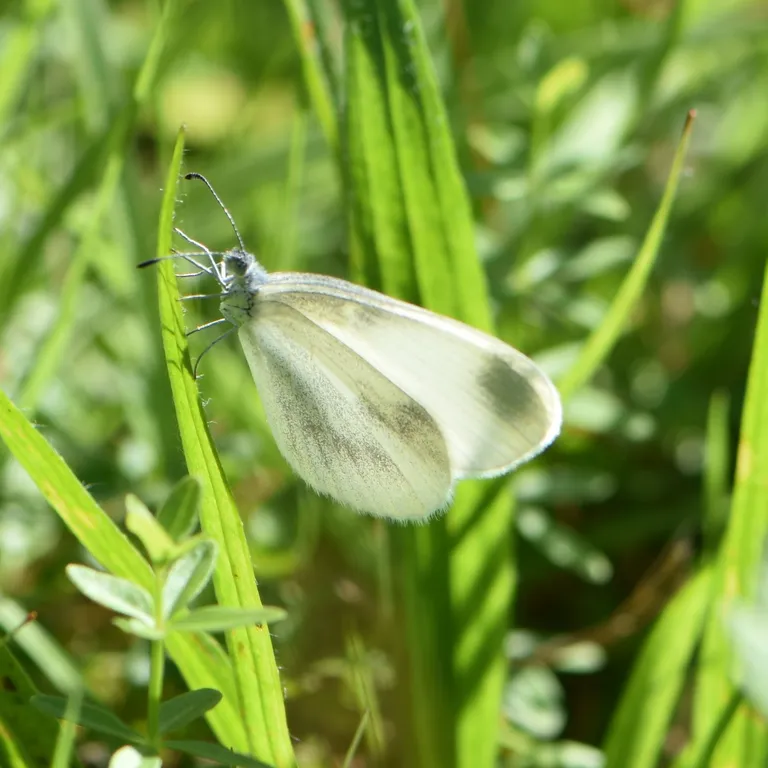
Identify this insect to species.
Leptidea sinapis/juvernica
